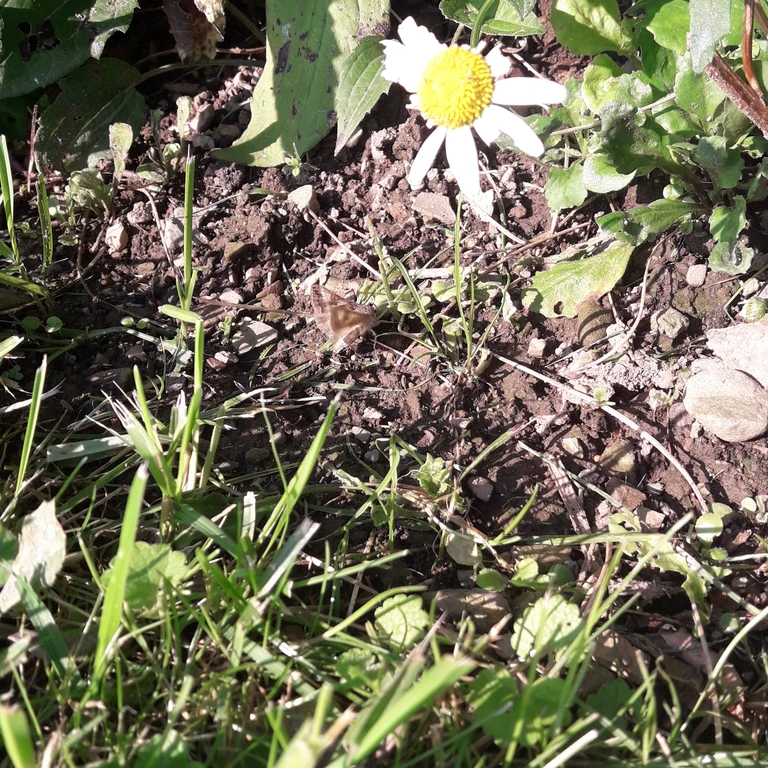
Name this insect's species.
Autographa gamma
